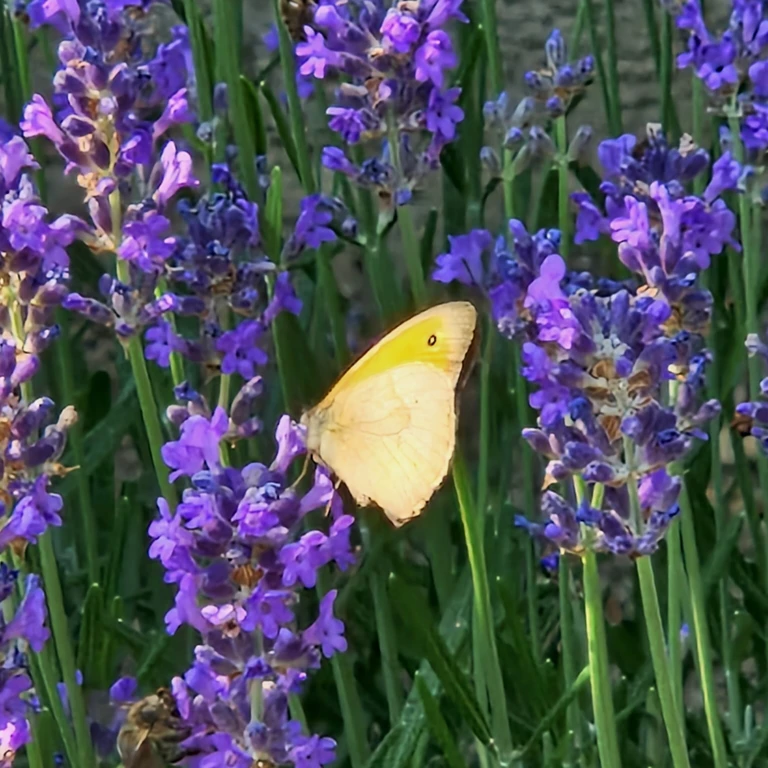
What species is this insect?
Maniola jurtina
